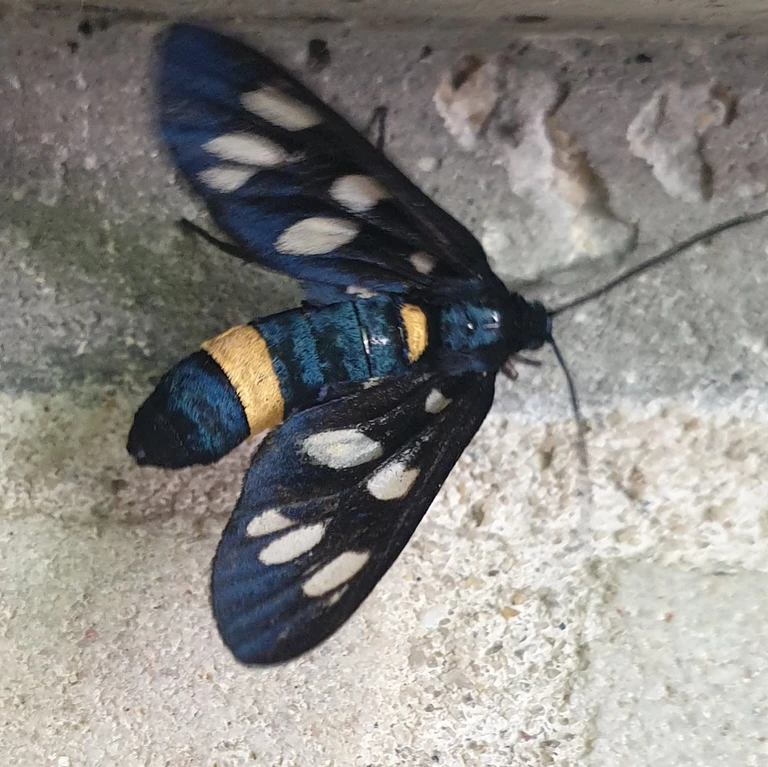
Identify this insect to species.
Amata phegea
